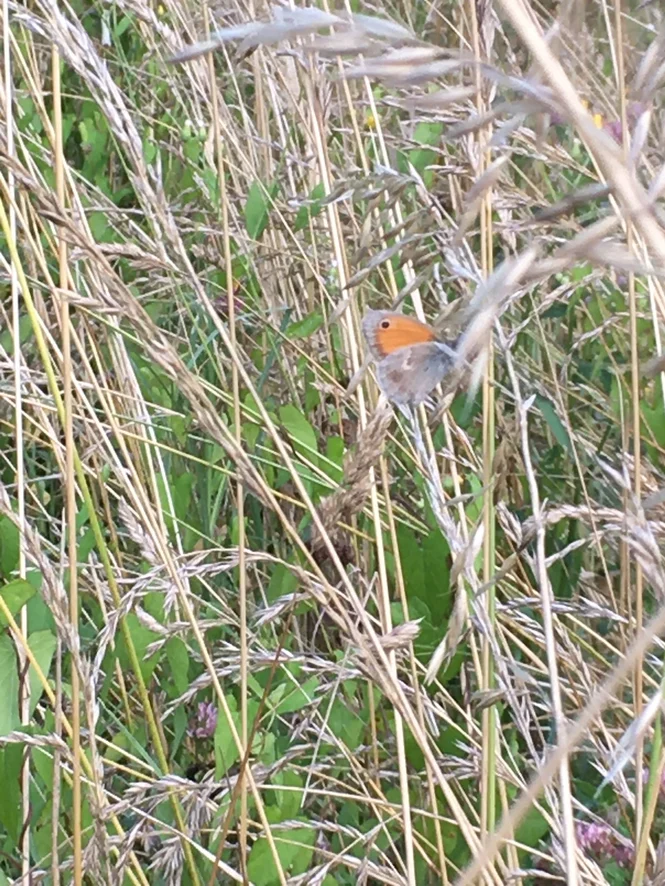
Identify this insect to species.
Coenonympha pamphilus
